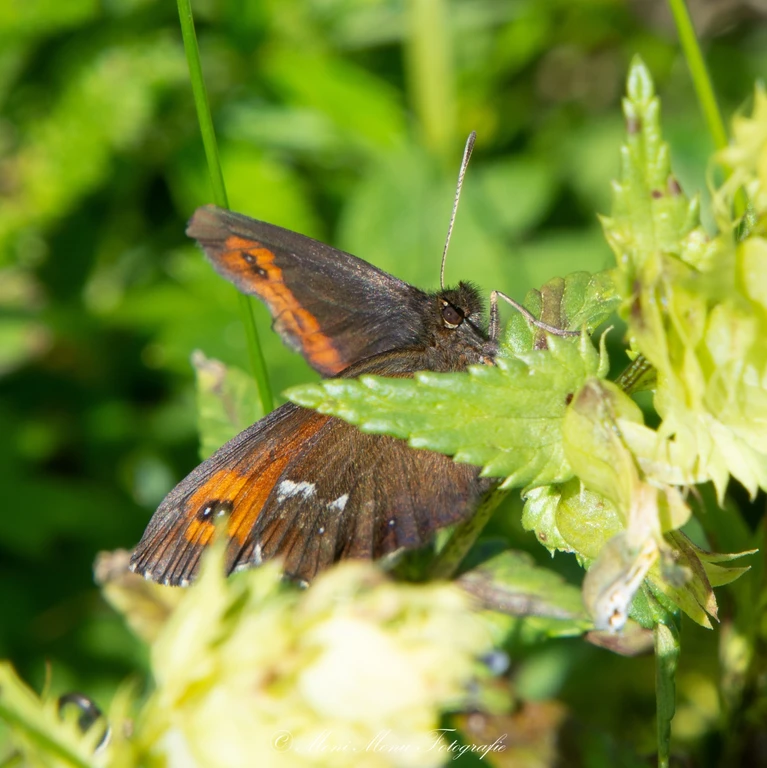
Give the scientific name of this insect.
Erebia ligea
